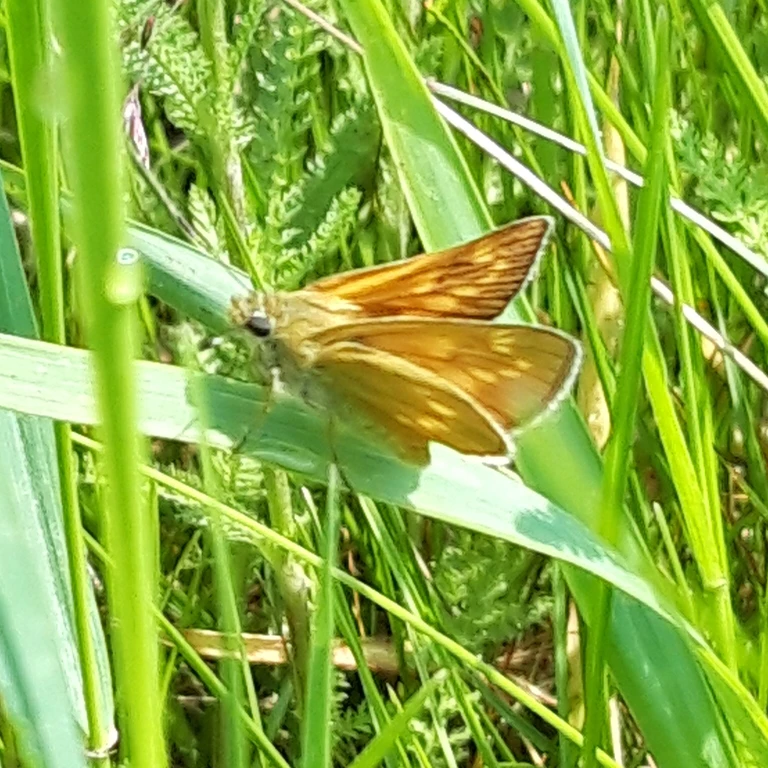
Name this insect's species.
Ochlodes sylvanus (also Ochlodes venata)
